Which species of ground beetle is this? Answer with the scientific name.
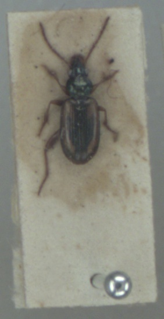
Bembidion maritimum
